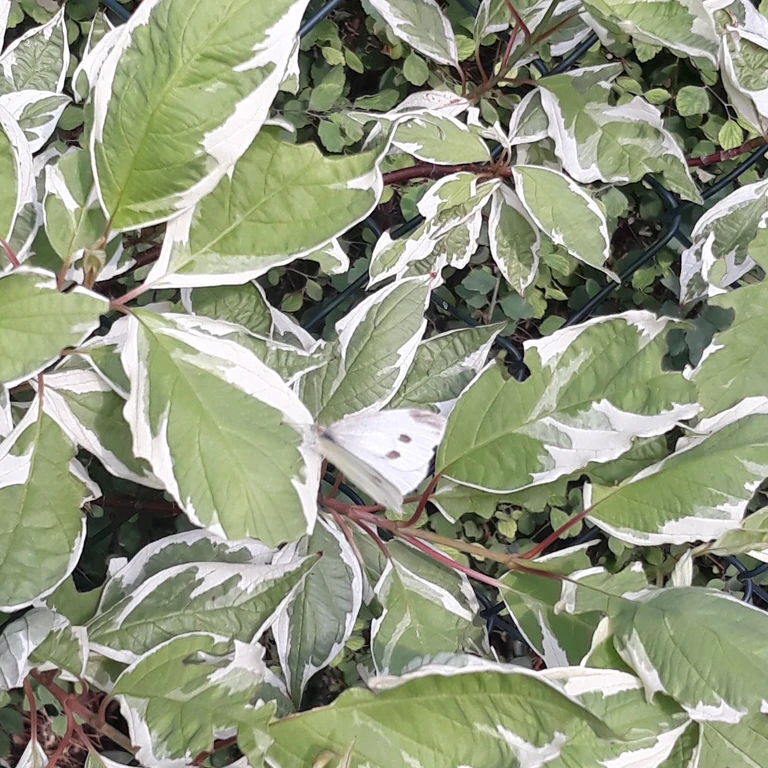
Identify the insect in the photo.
Pieris rapae
